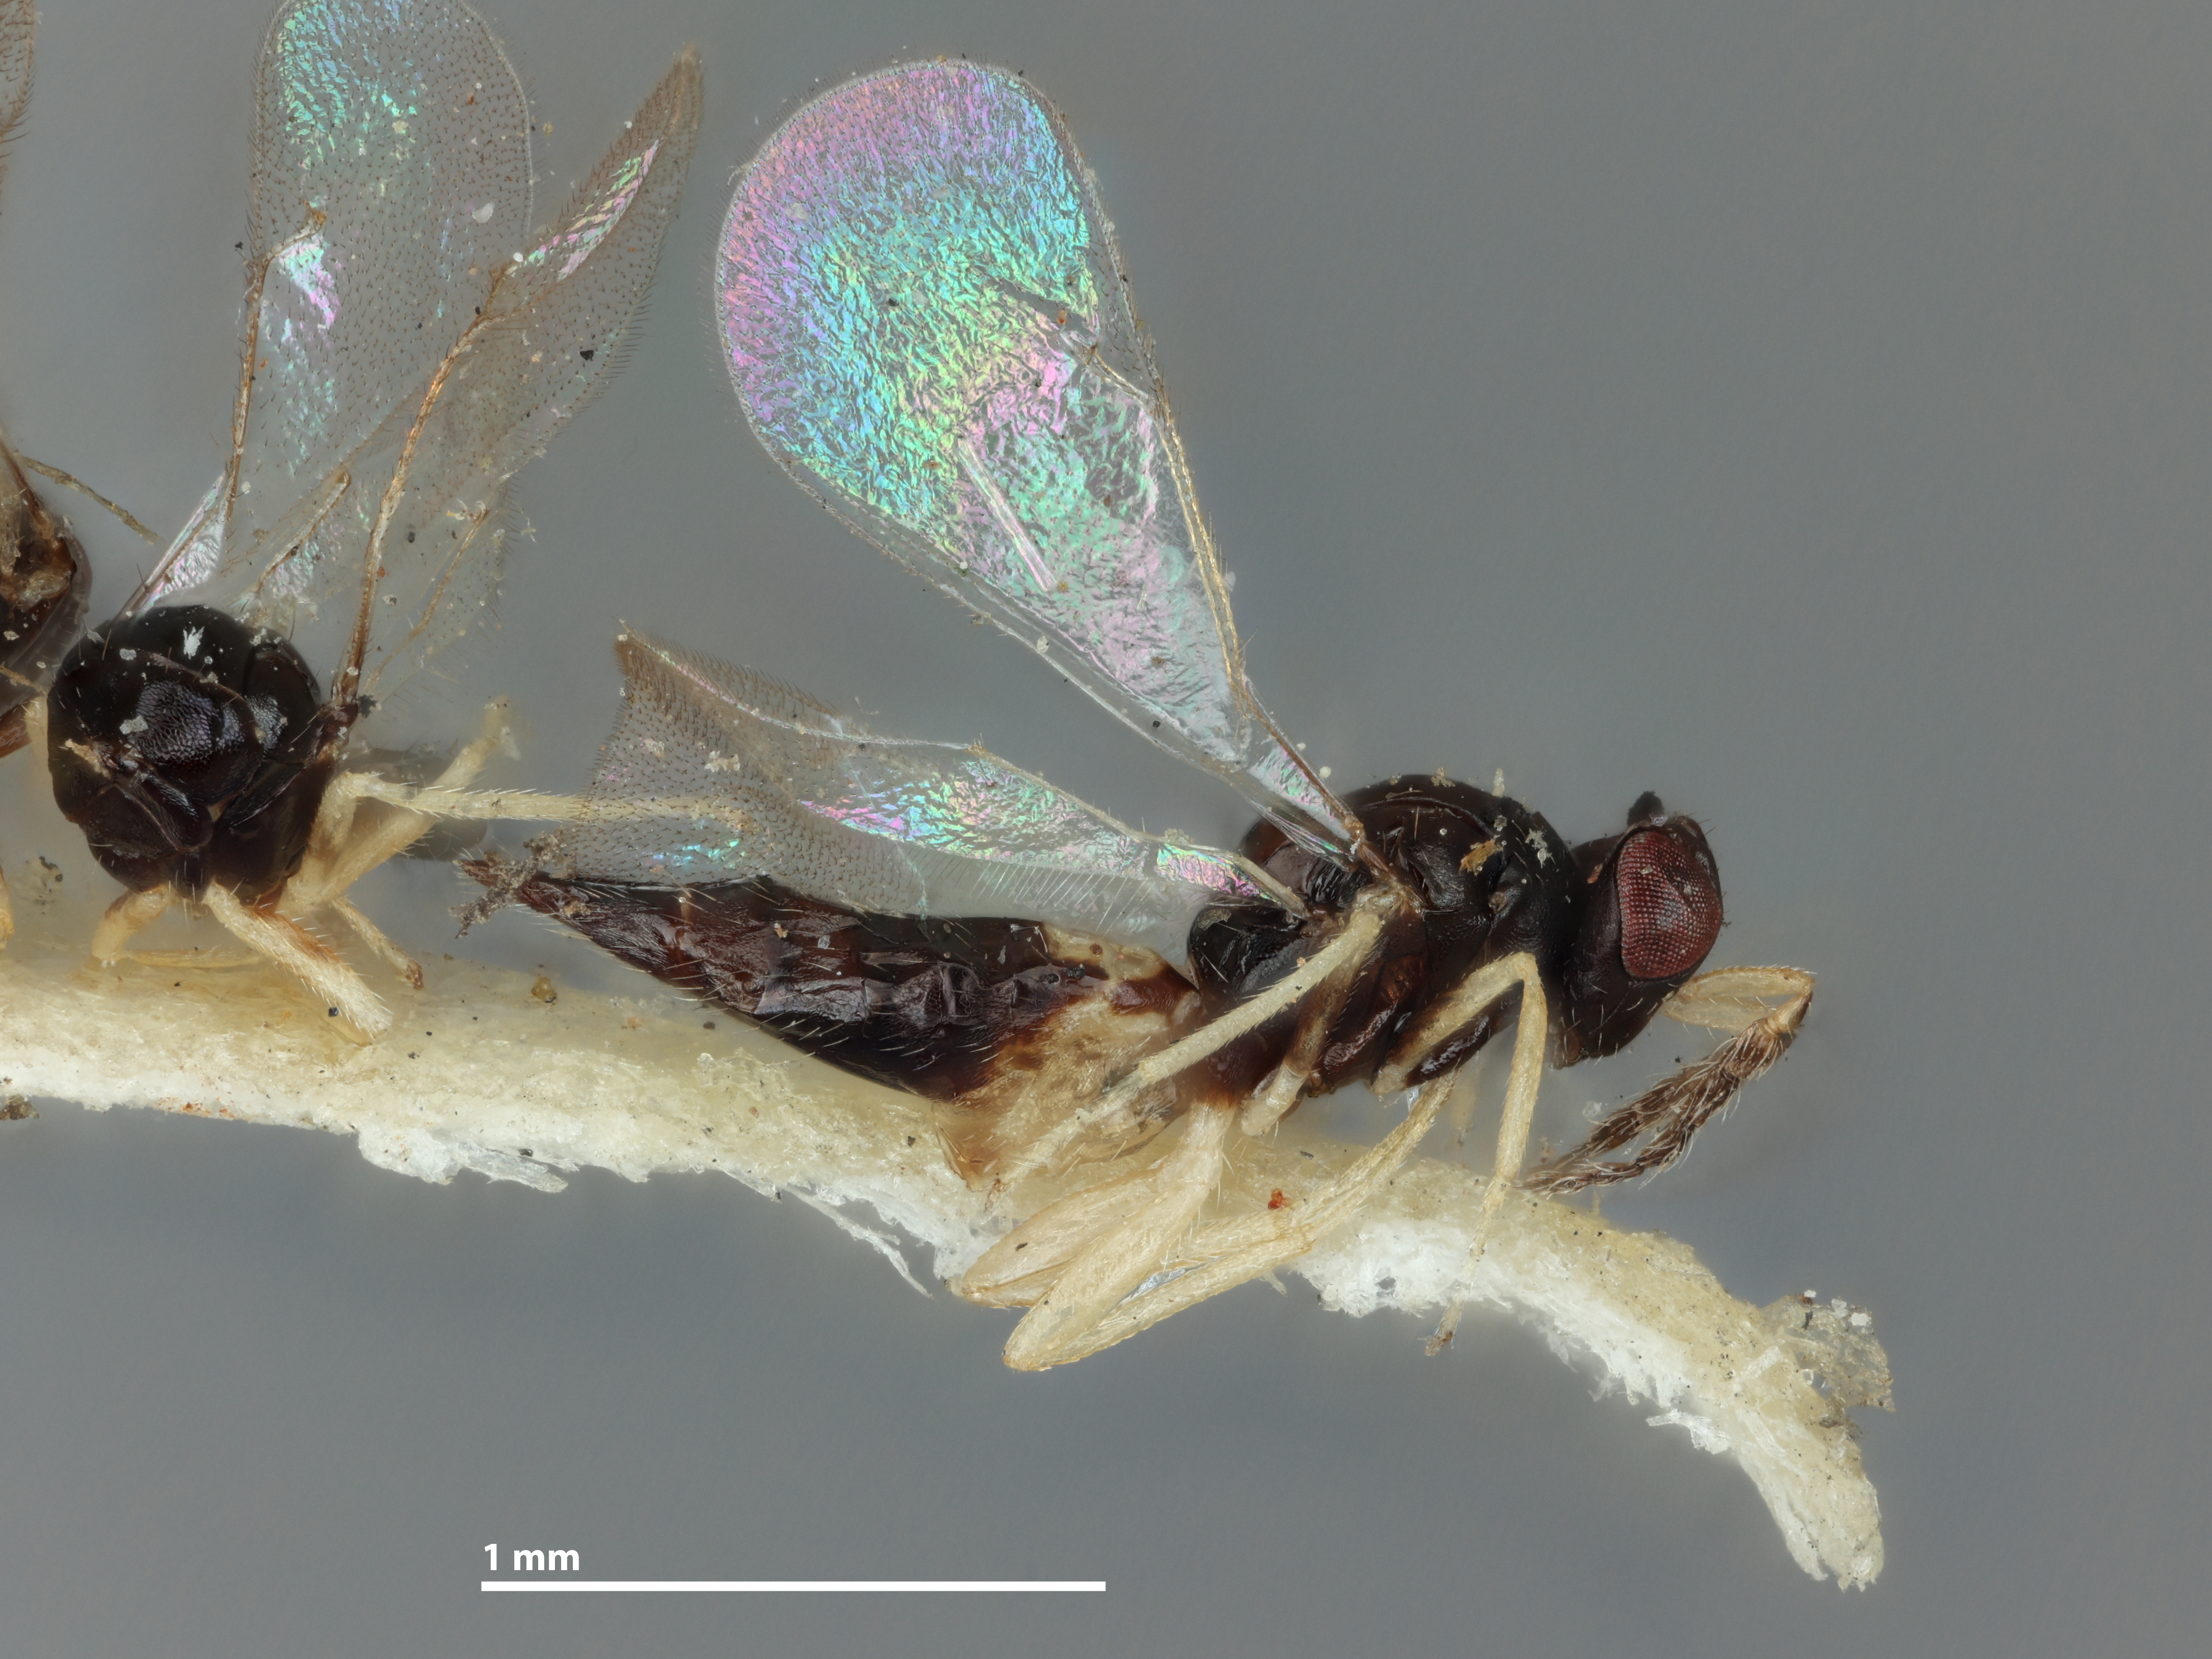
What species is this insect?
Aprostocetus whitmani
